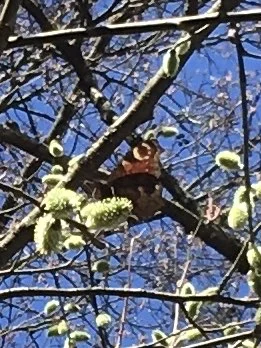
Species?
Aglais io
